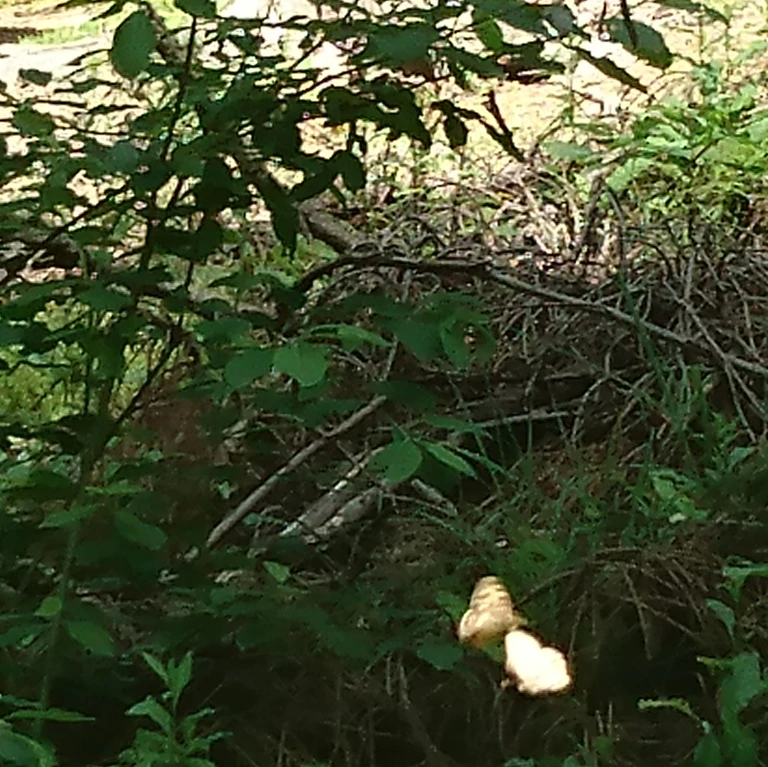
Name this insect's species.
Pararge aegeria
